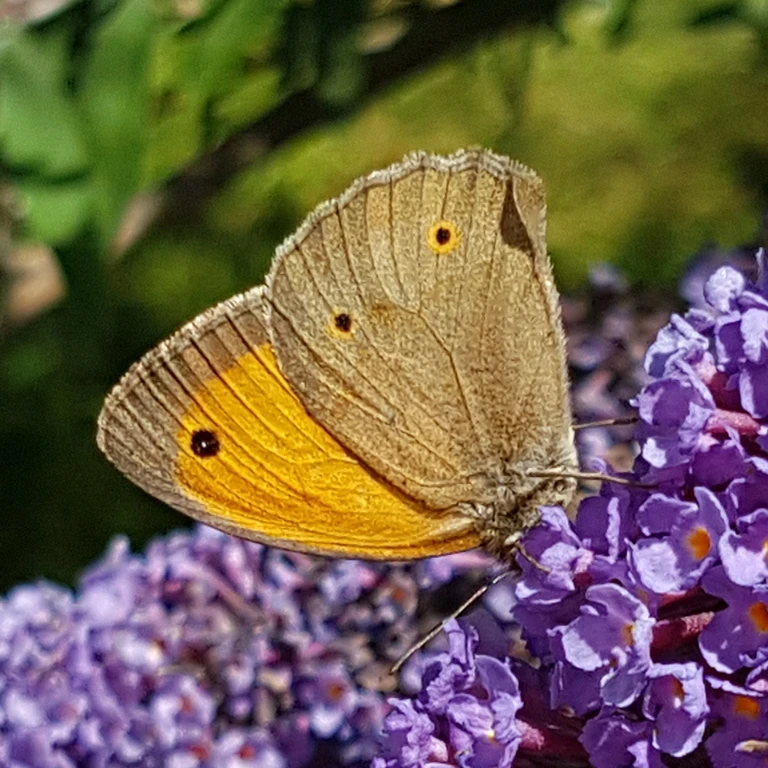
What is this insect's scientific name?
Maniola jurtina
